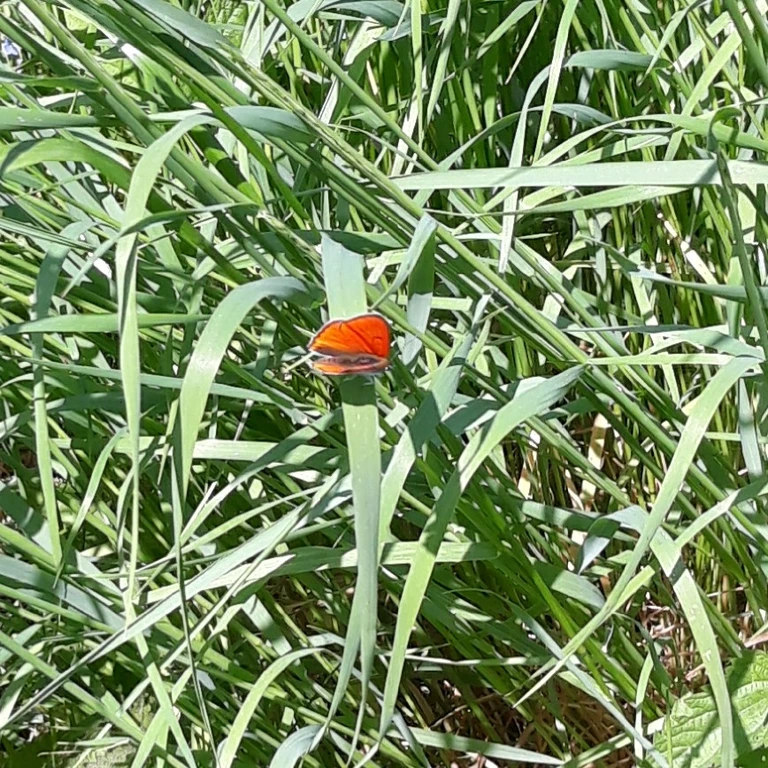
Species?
Lycaena dispar
